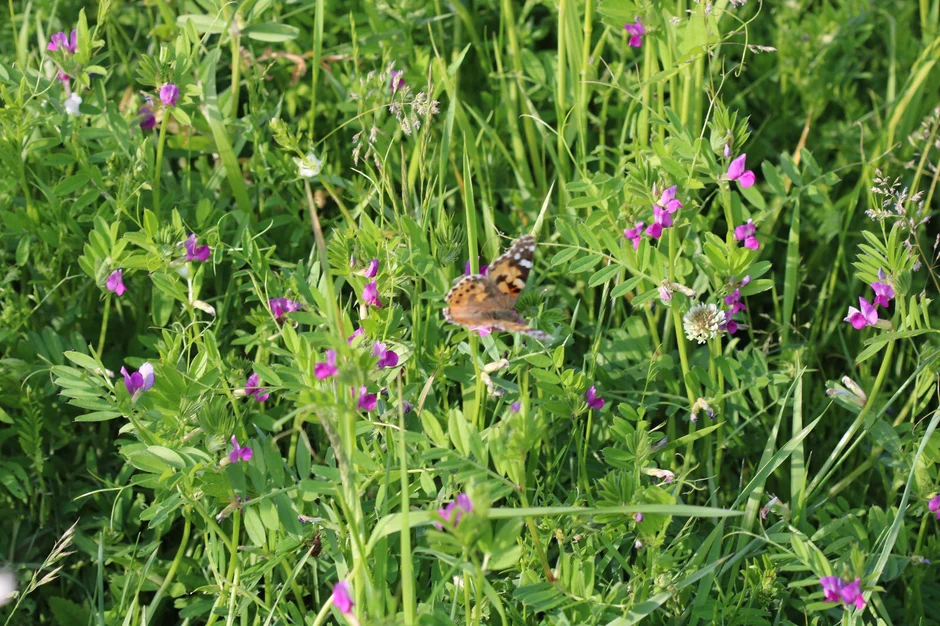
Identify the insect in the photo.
Vanessa cardui
